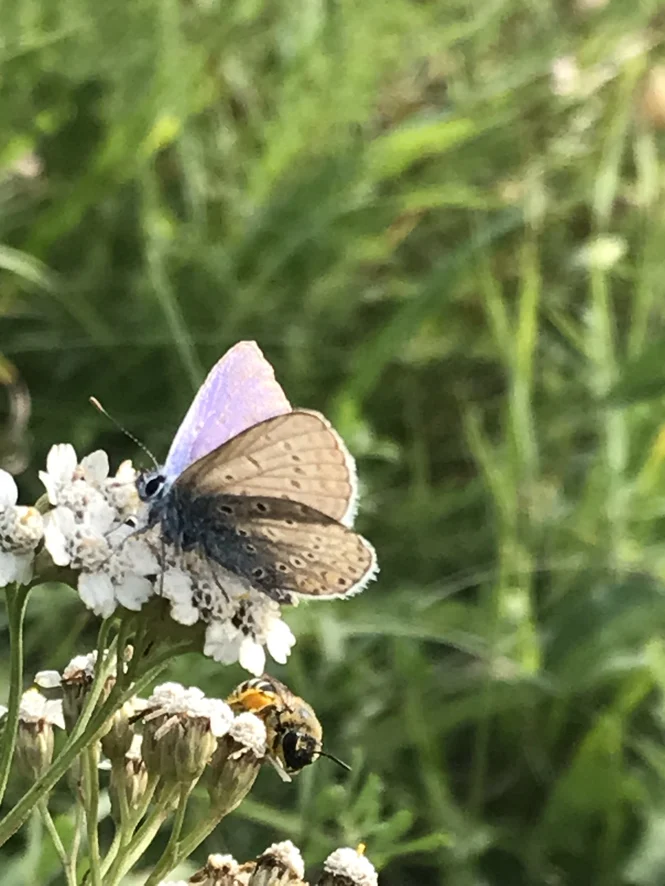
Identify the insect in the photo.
Polyommatus icarus
